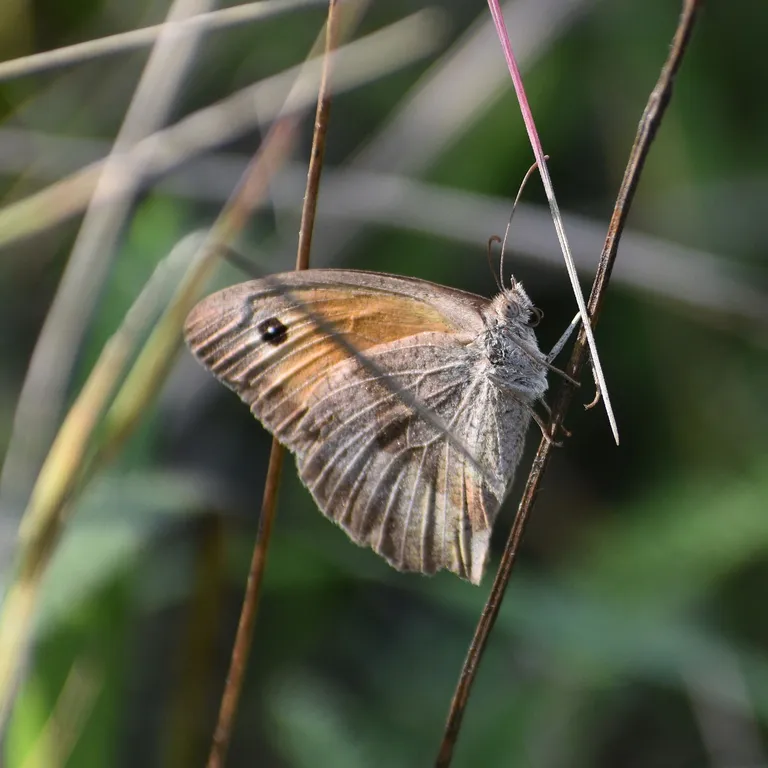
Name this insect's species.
Maniola jurtina
